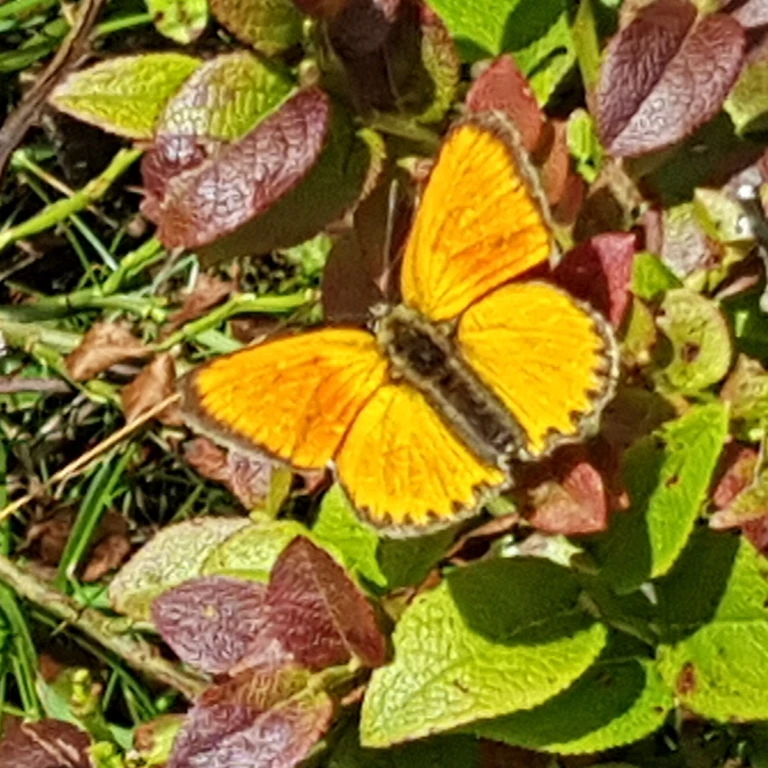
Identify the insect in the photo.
Lycaena virgaureae
